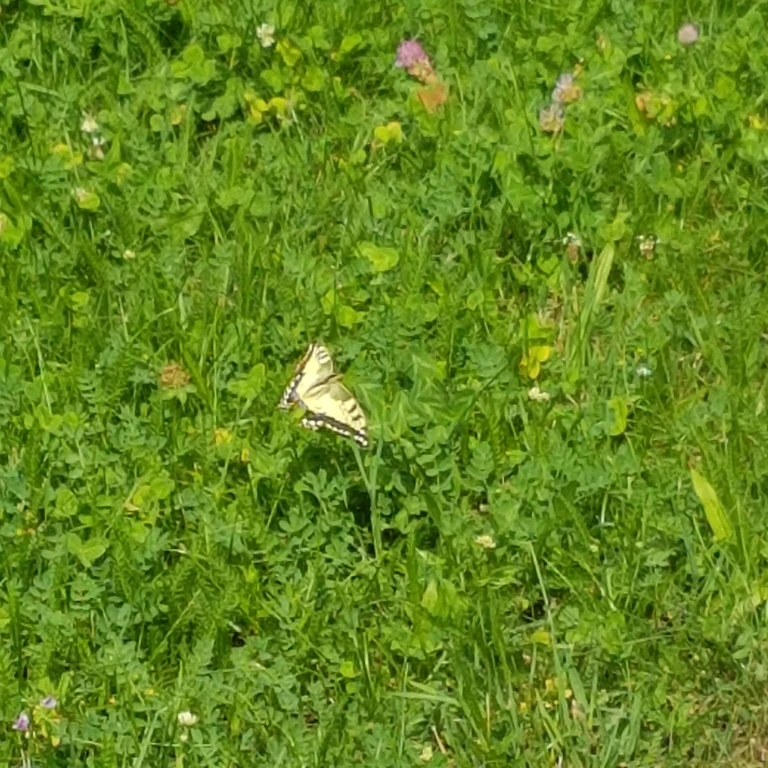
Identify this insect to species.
Papilio machaon
